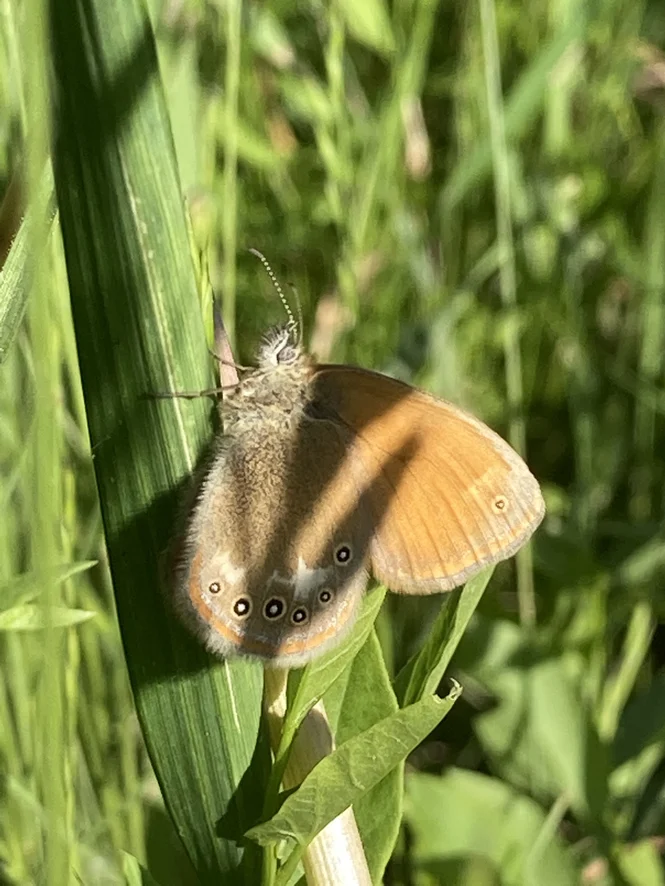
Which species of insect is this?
Coenonympha glycerion (also Coenonympha iphis)
